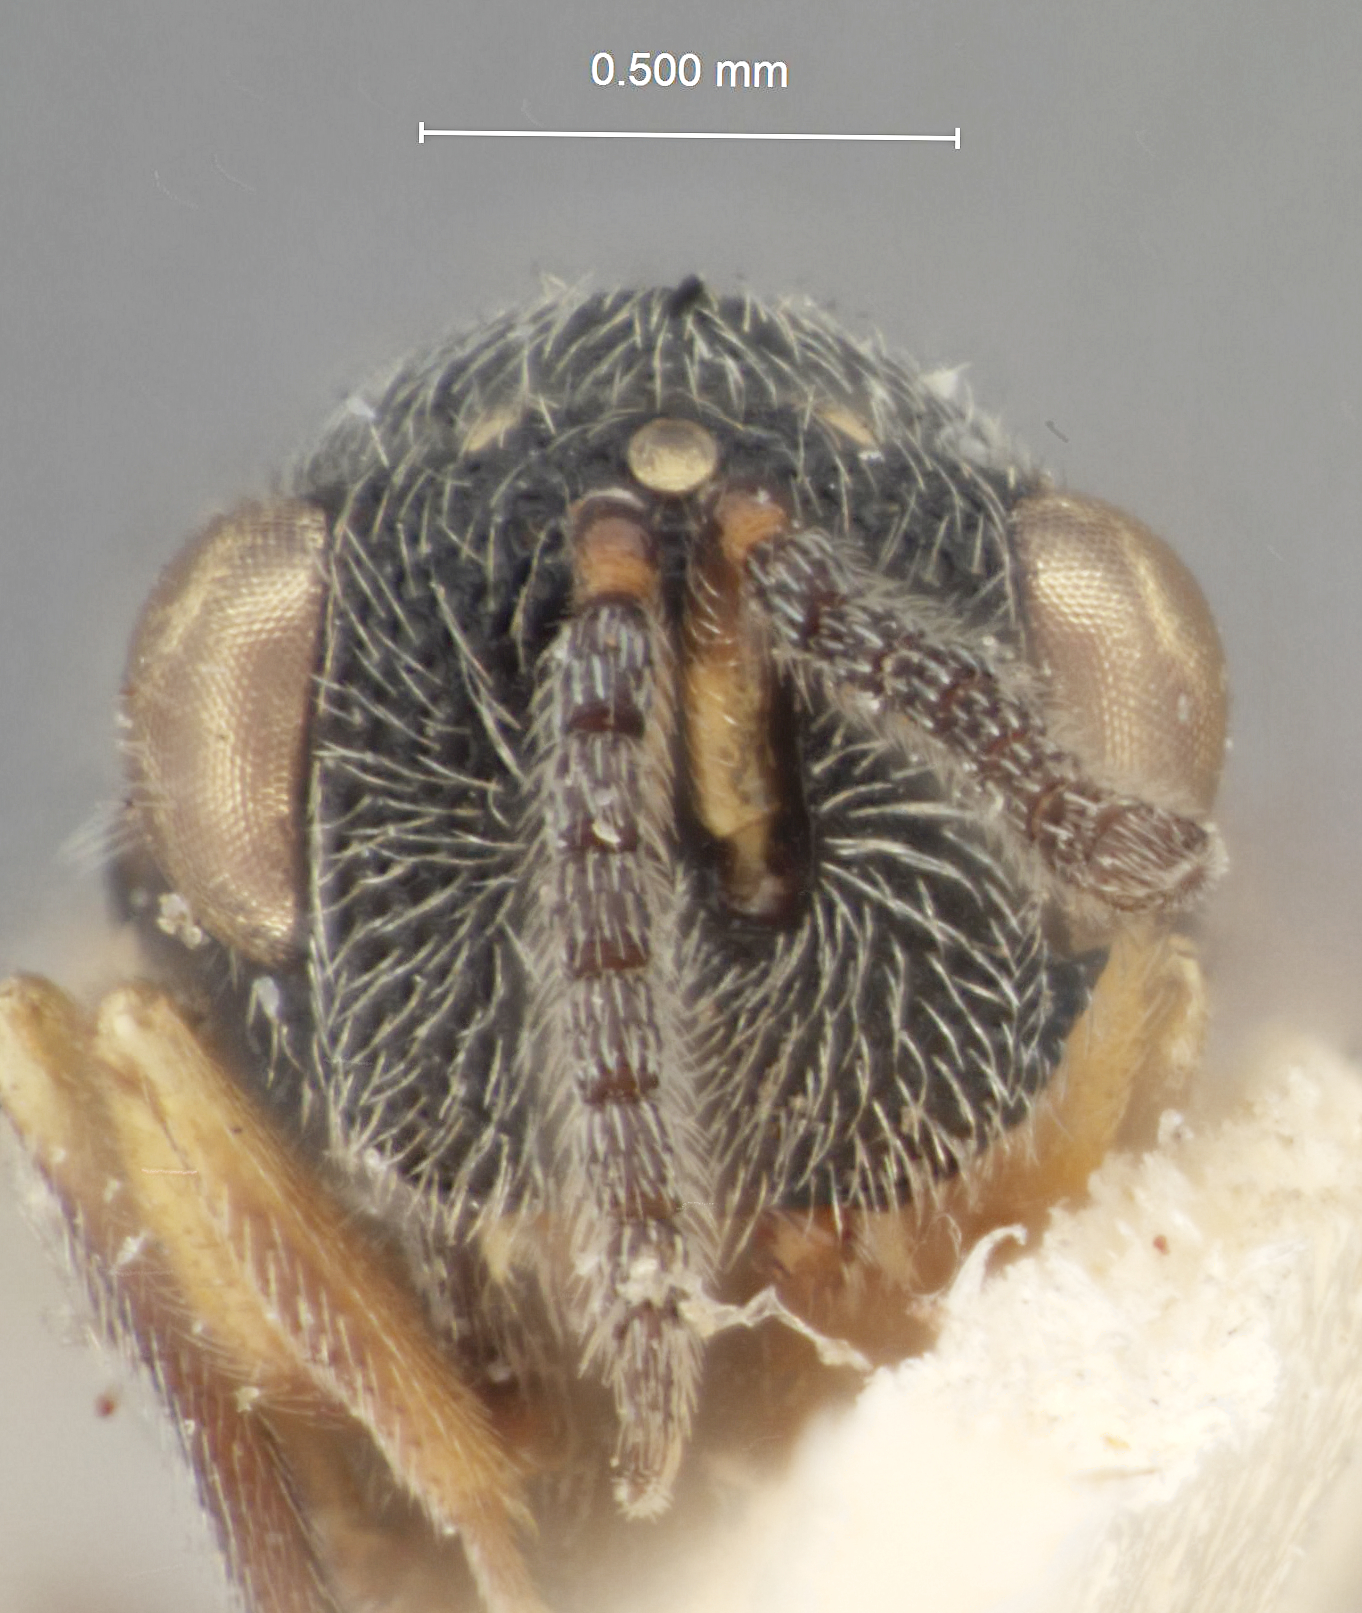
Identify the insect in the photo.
Eurytoma calcarea
